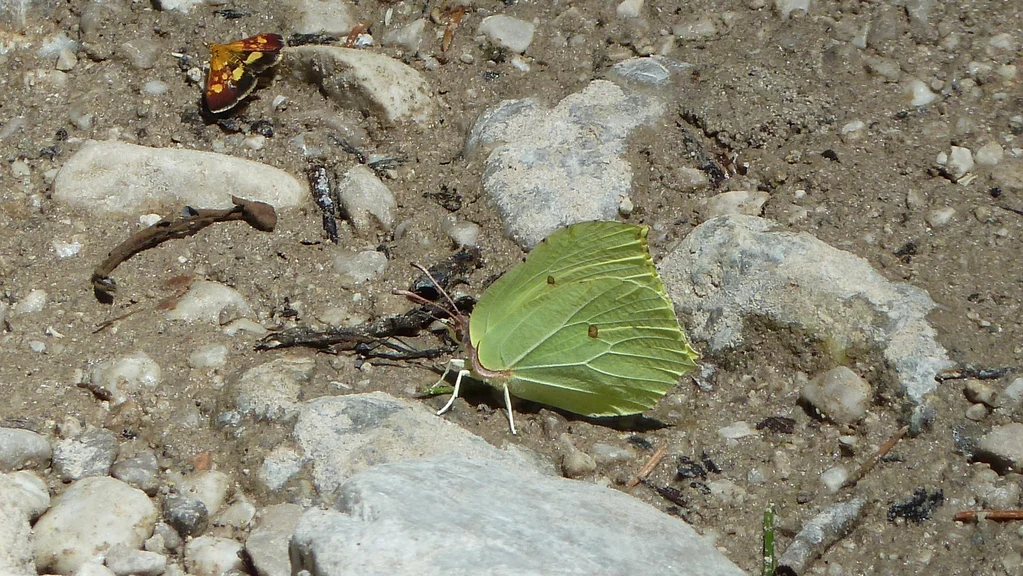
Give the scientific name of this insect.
Gonepteryx rhamni
